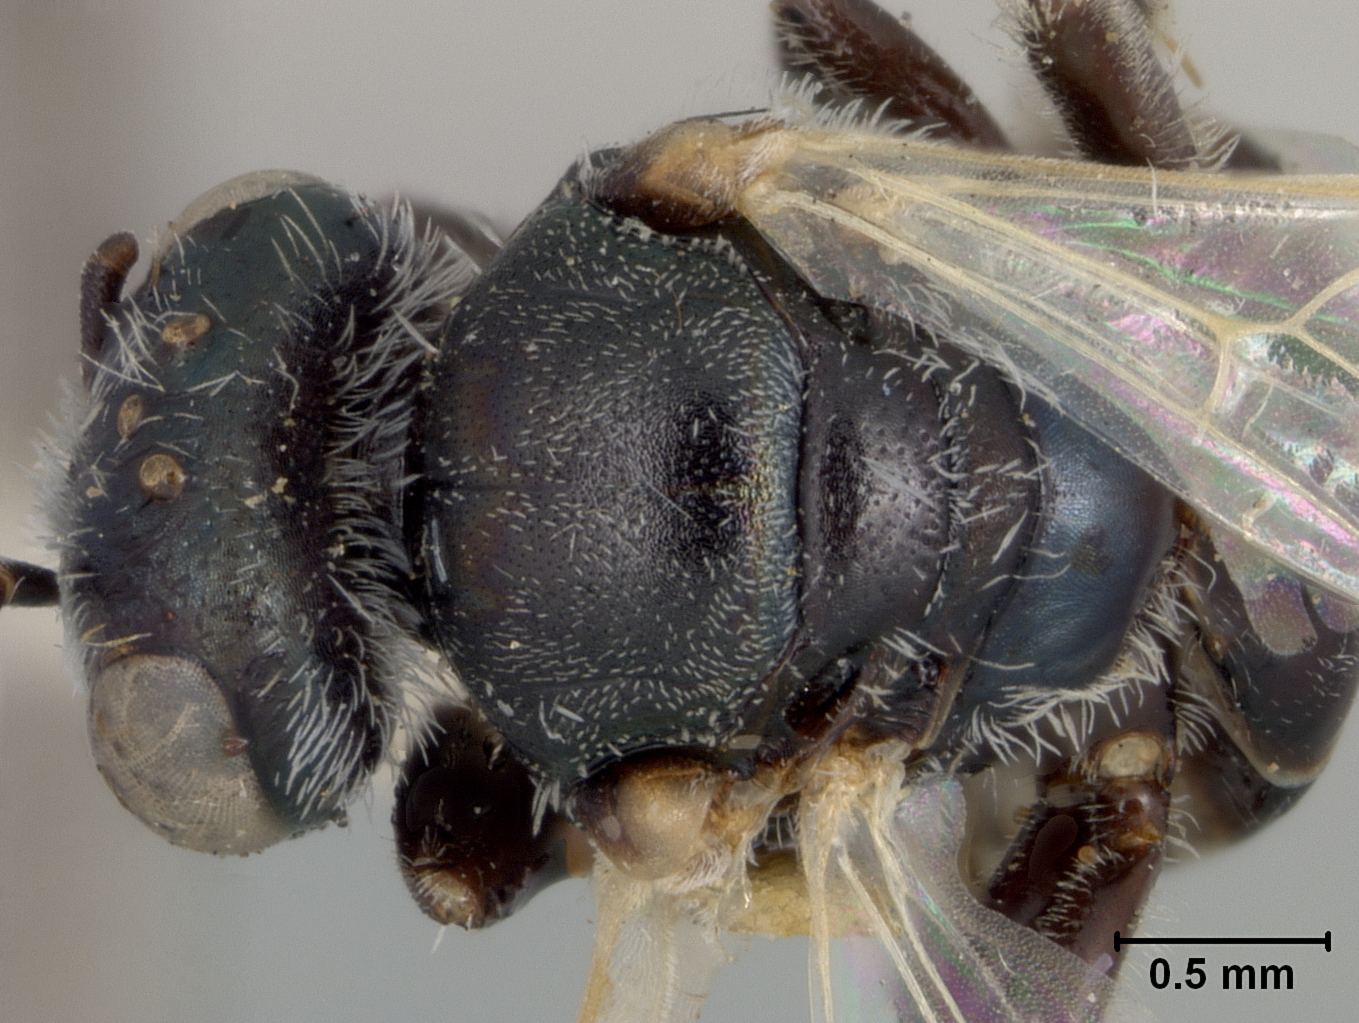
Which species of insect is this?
Perdita haplura
